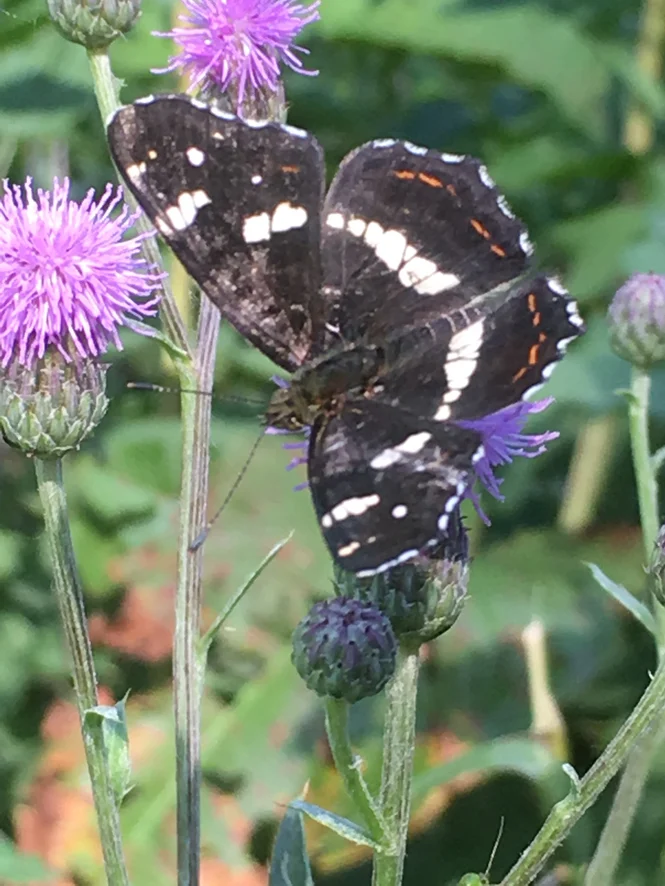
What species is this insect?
Araschnia levana
